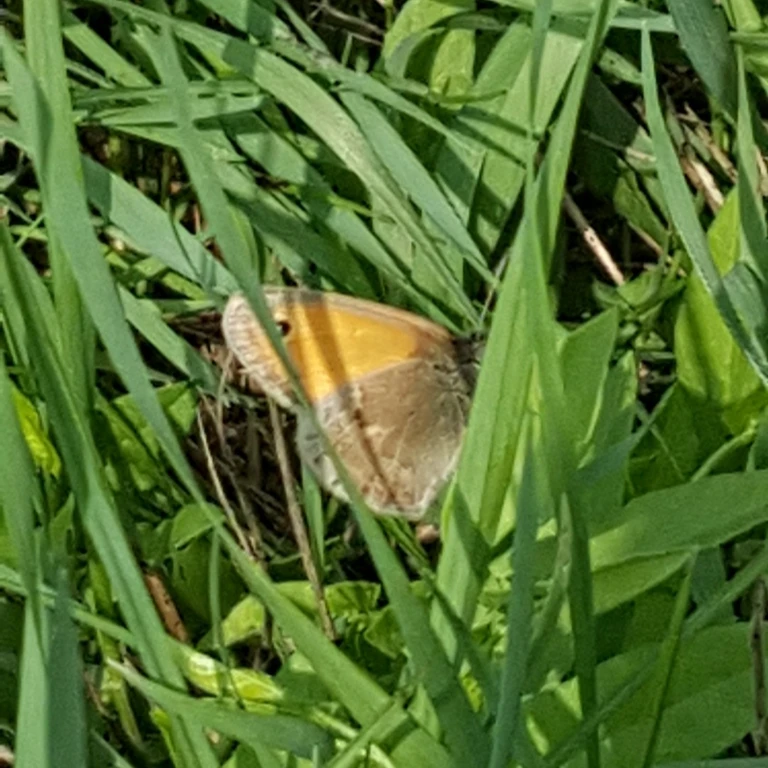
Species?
Coenonympha pamphilus
